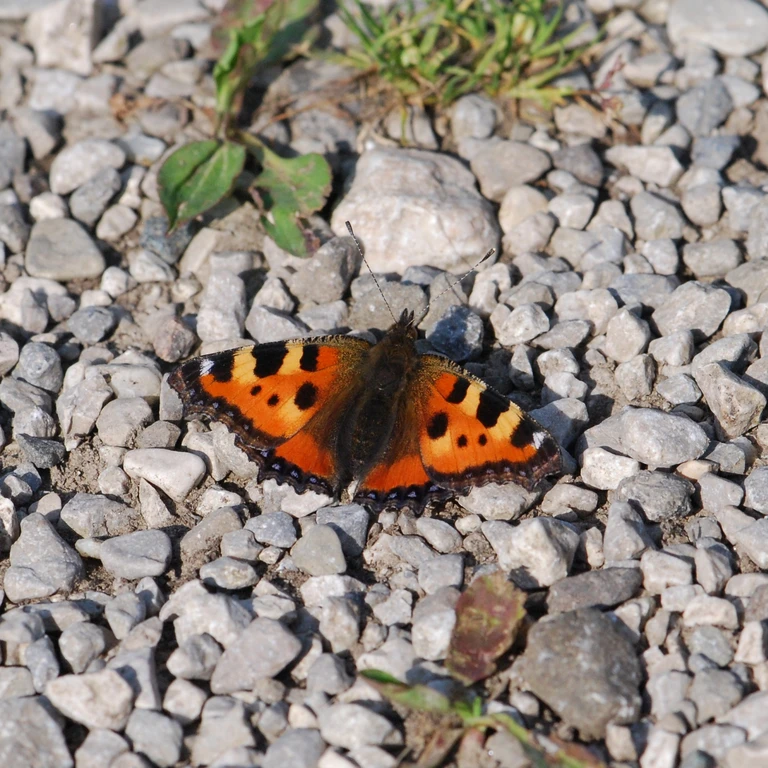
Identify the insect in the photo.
Aglais urticae
